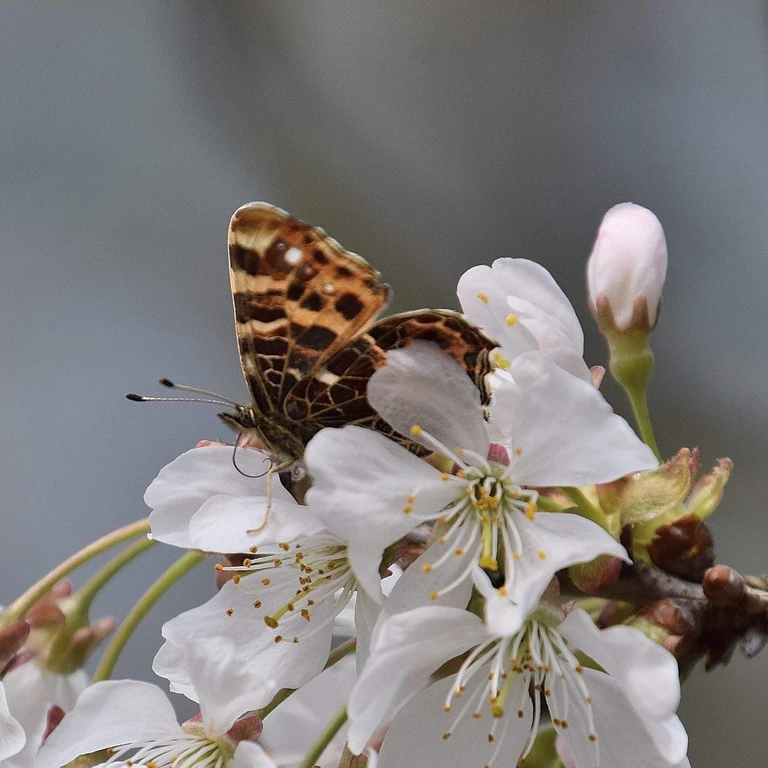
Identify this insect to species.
Araschnia levana
